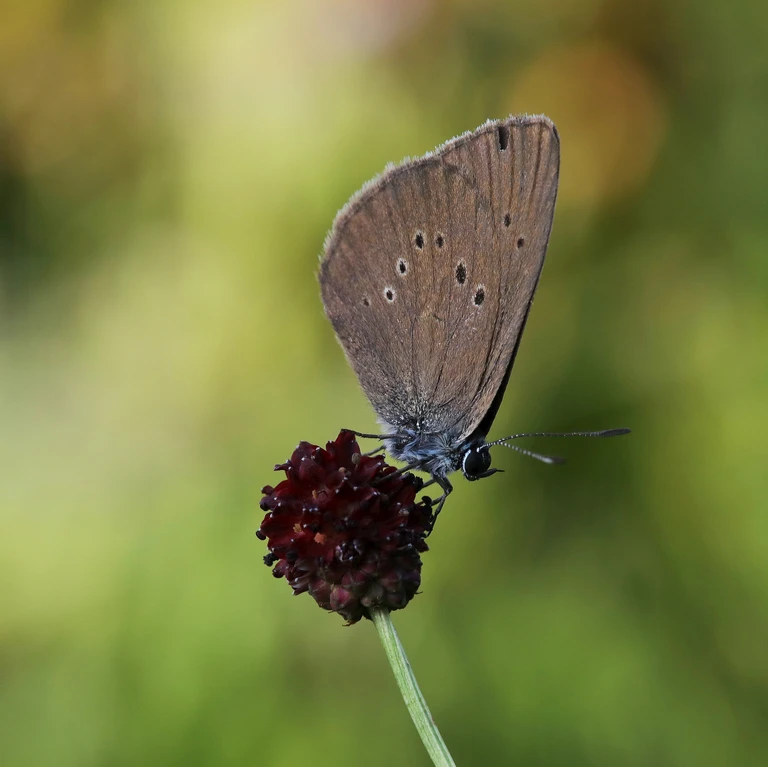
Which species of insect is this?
Phengaris nausithous (also Maculinea nausithous)
